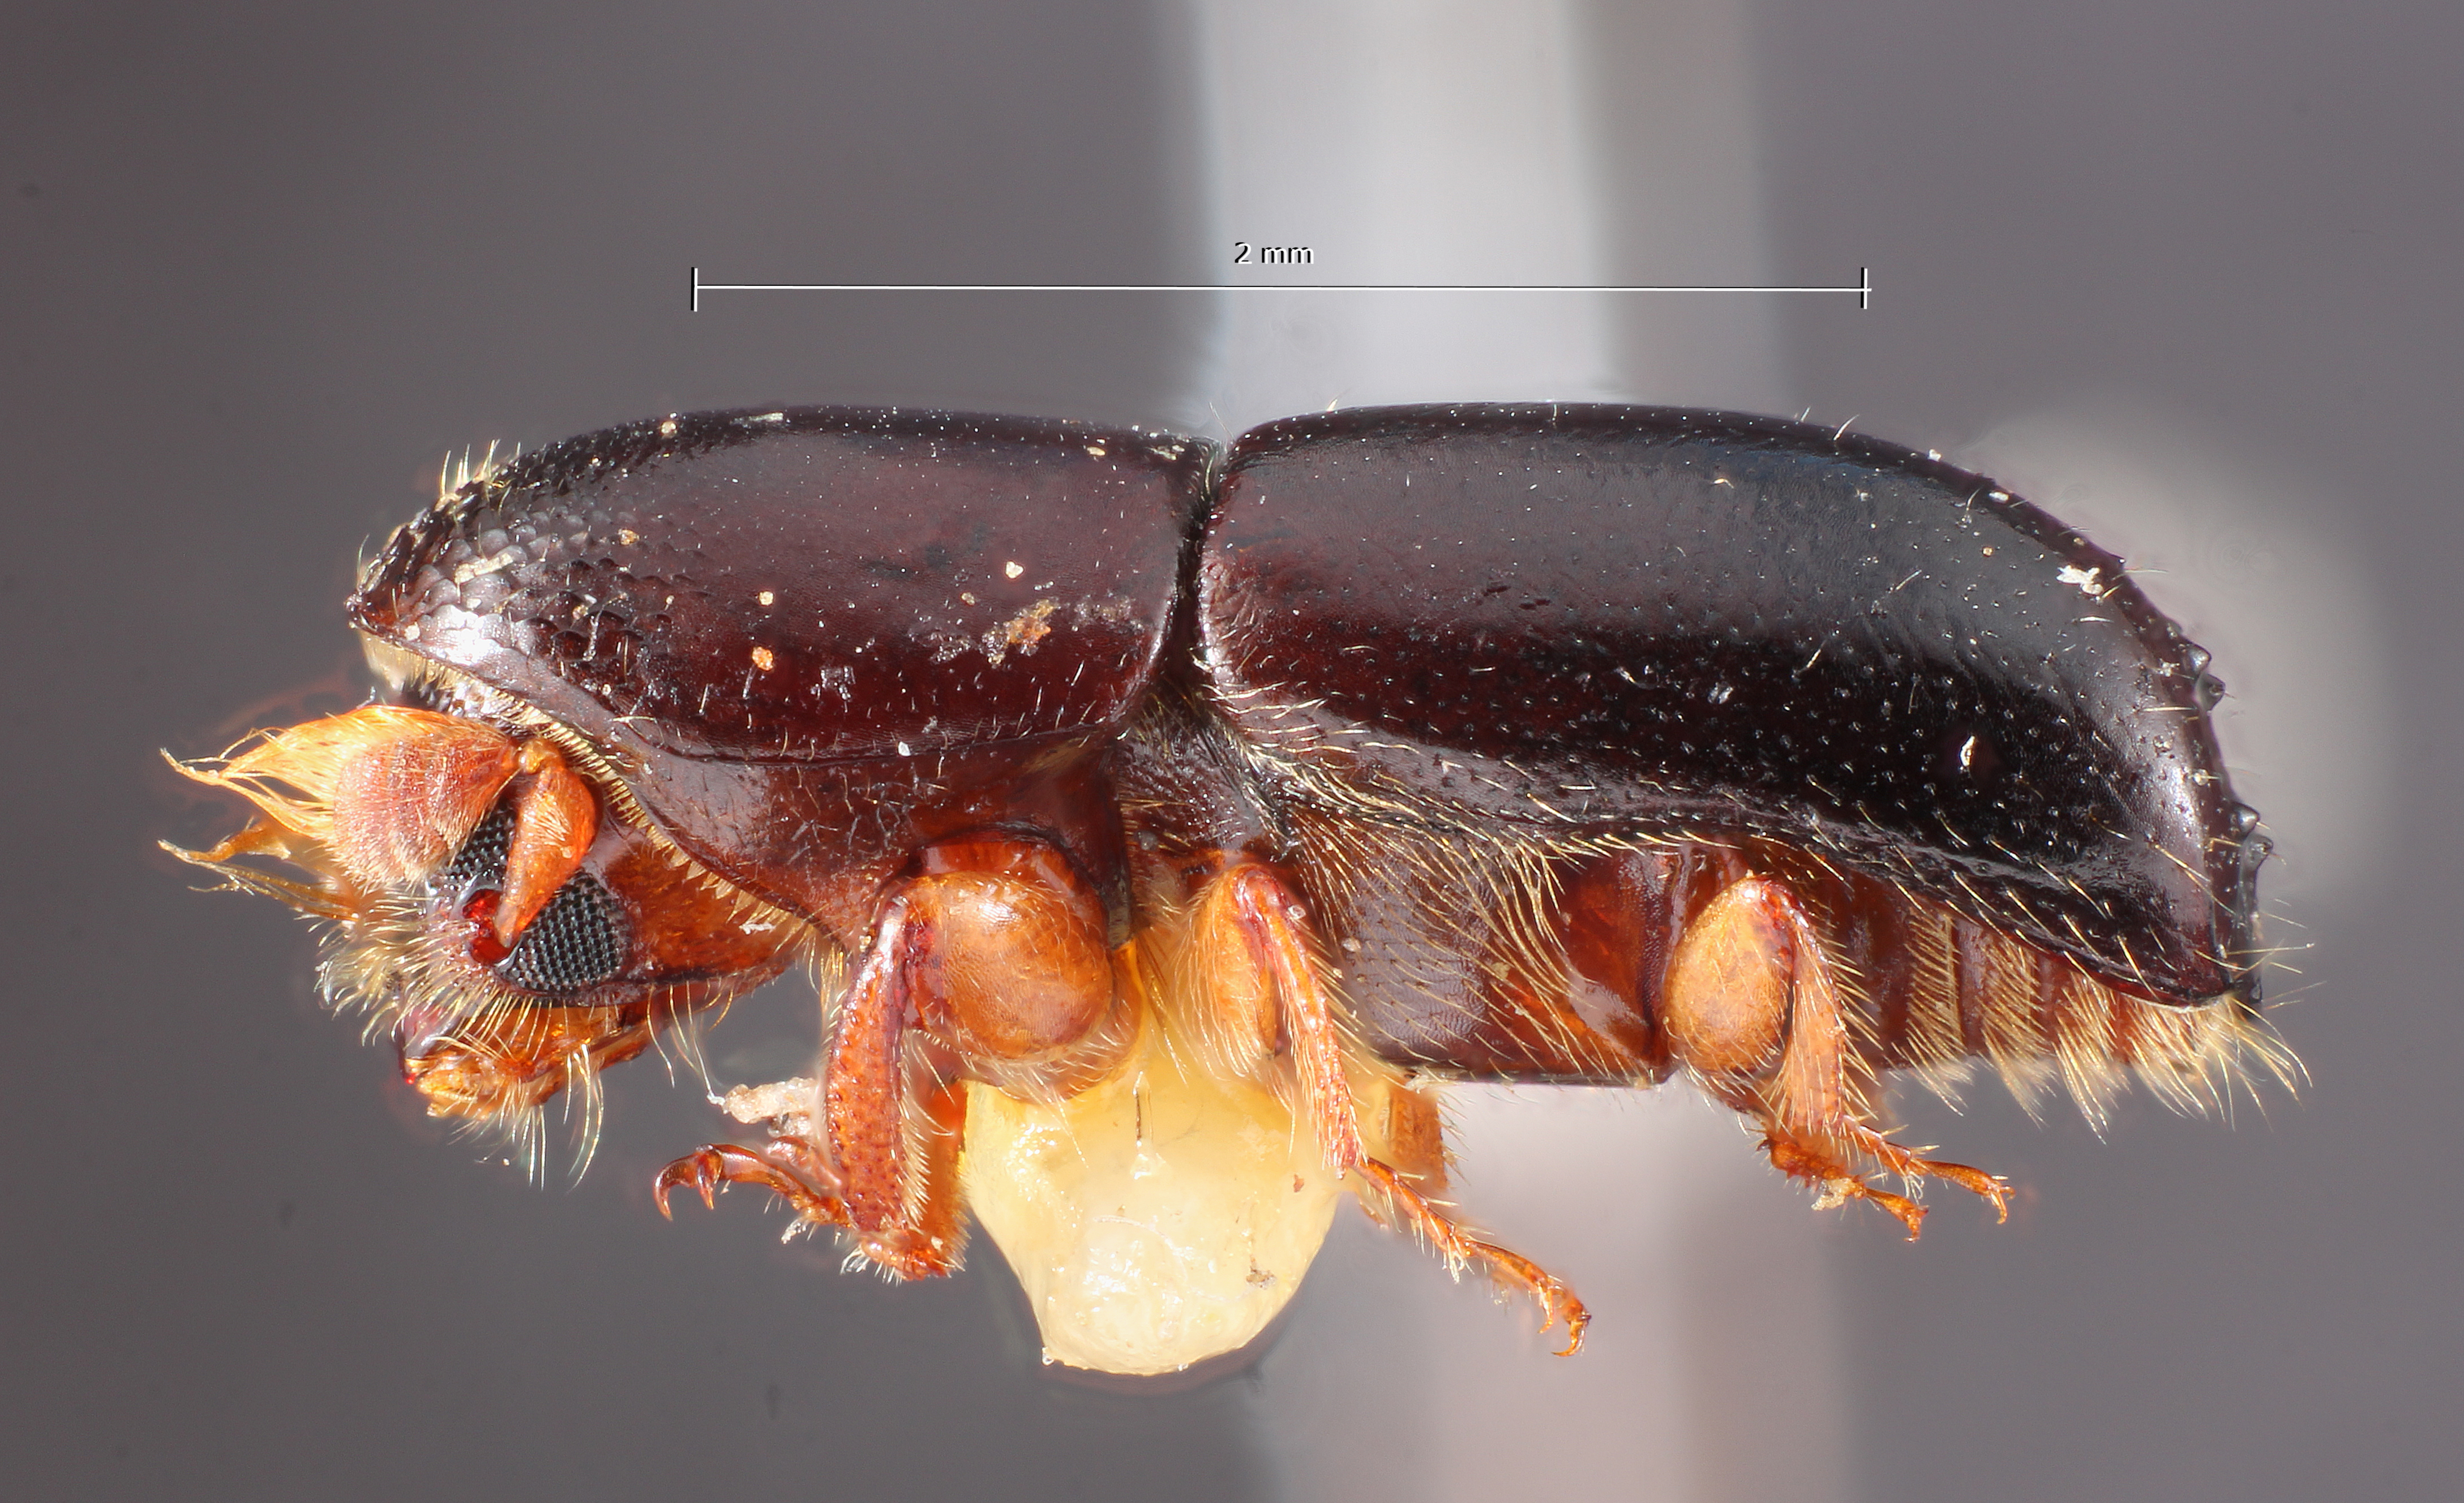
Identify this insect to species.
Monarthrum difficile
